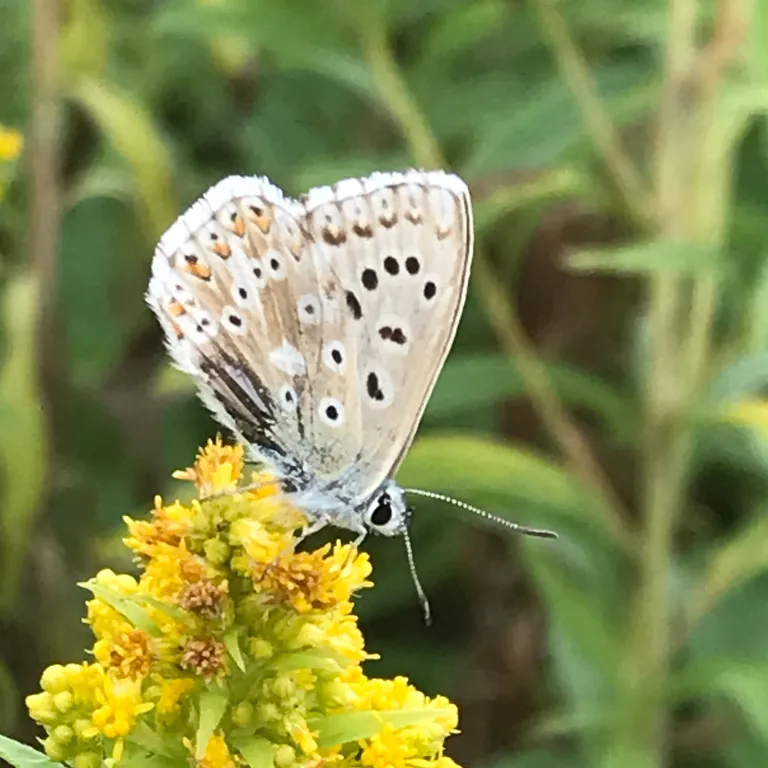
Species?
Lysandra coridon
